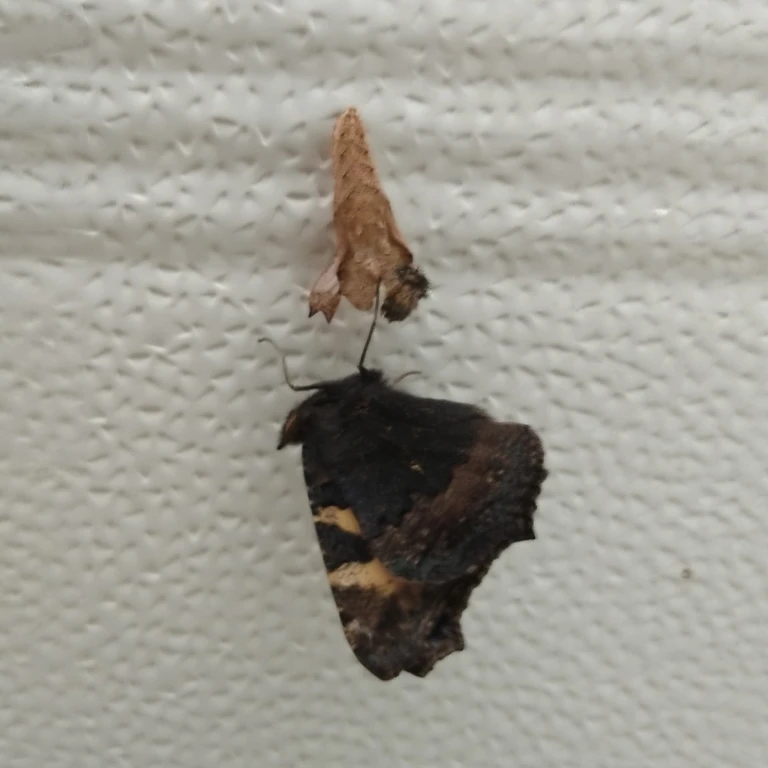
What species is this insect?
Aglais urticae
